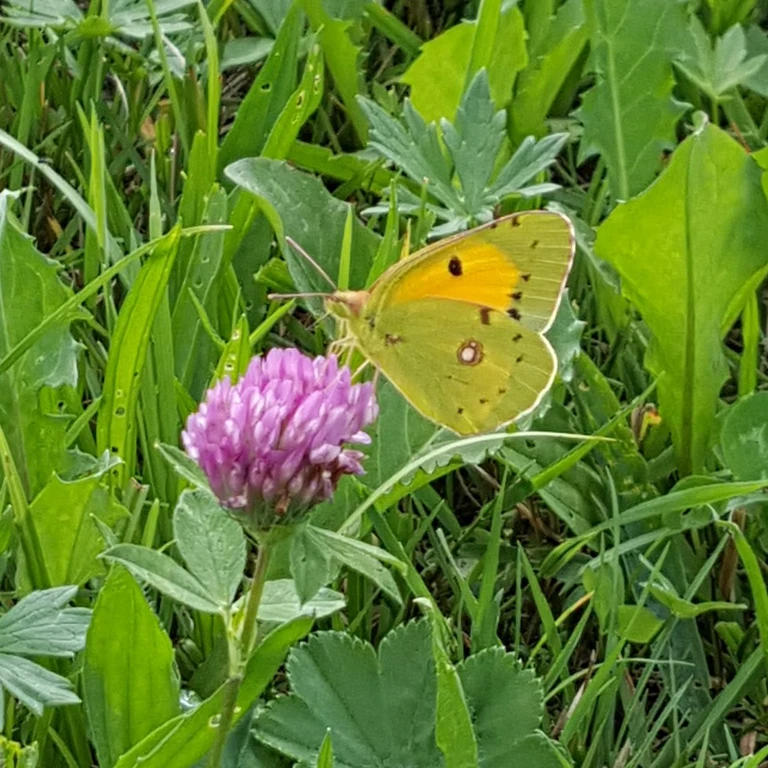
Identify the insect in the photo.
Colias croceus
